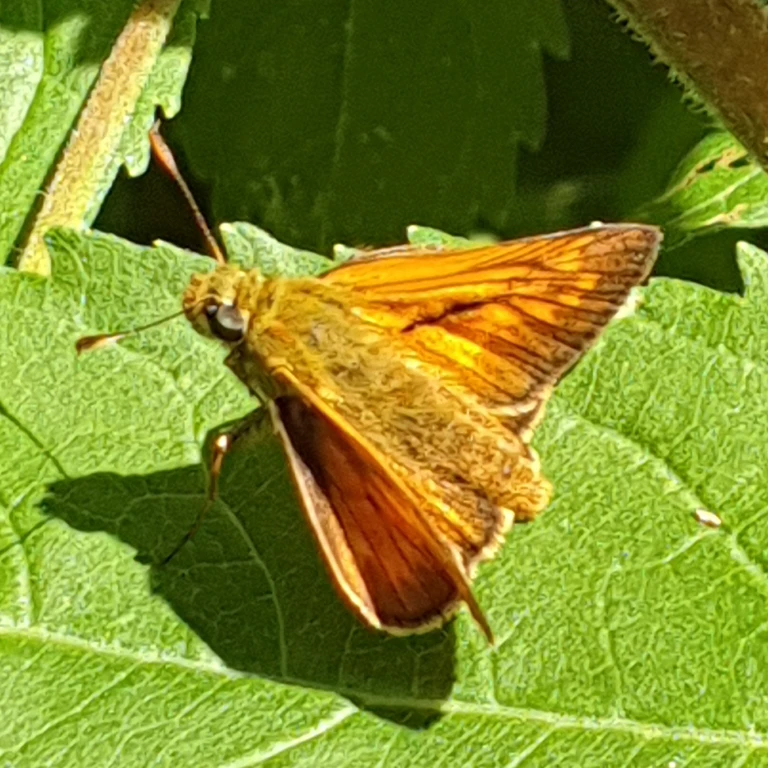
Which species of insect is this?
Ochlodes sylvanus (also Ochlodes venata)
